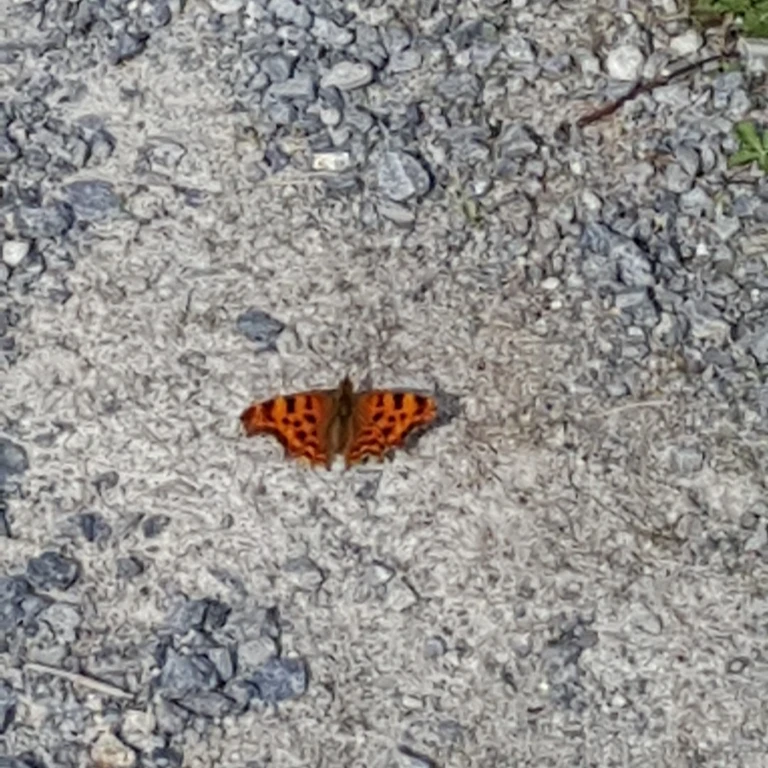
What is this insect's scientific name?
Polygonia c-album
